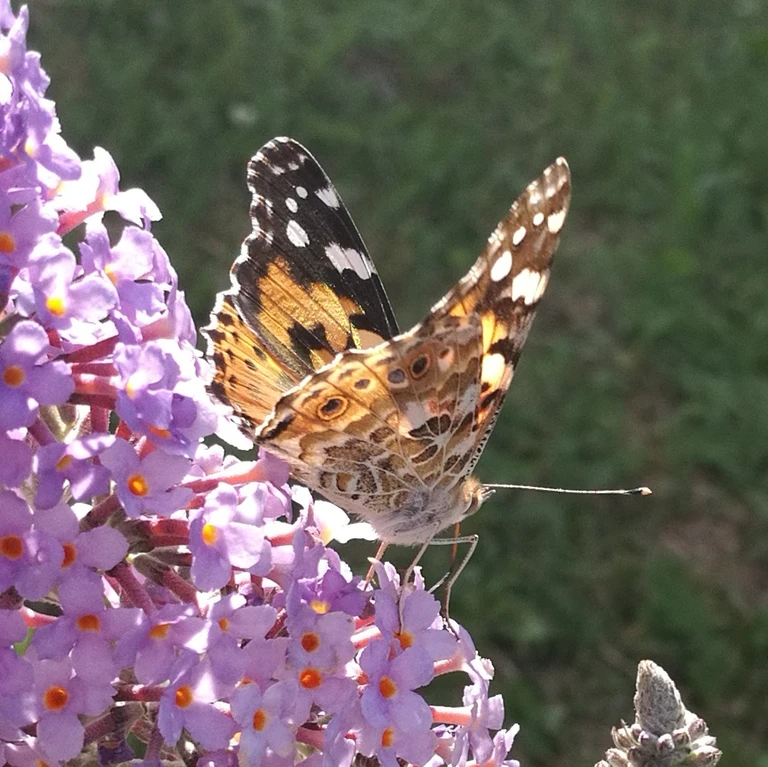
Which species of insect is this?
Vanessa cardui
